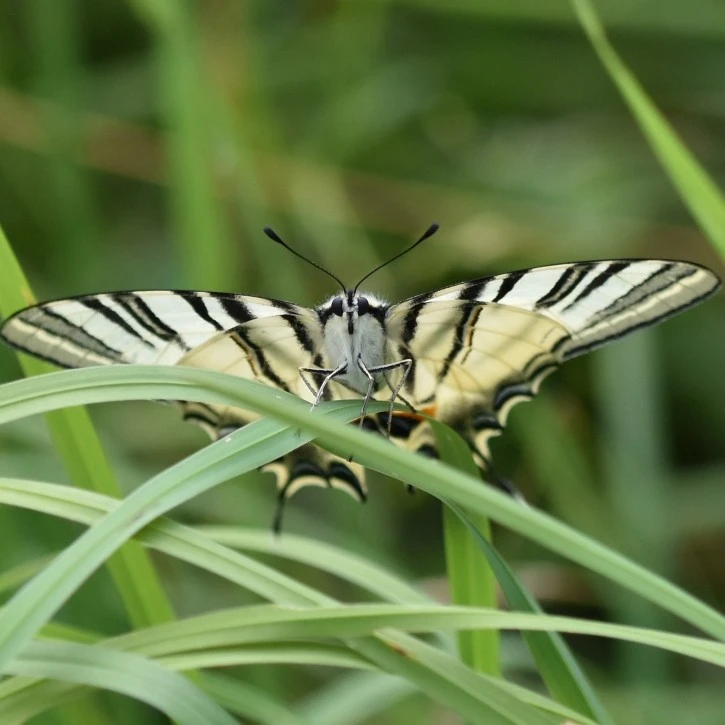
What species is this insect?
Iphiclides podalirius
